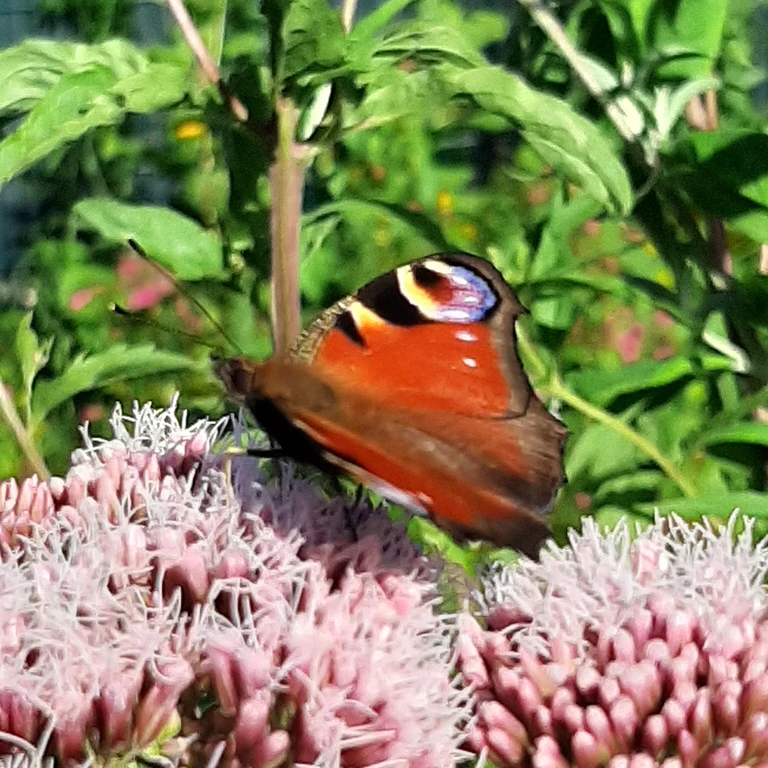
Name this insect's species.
Aglais io
